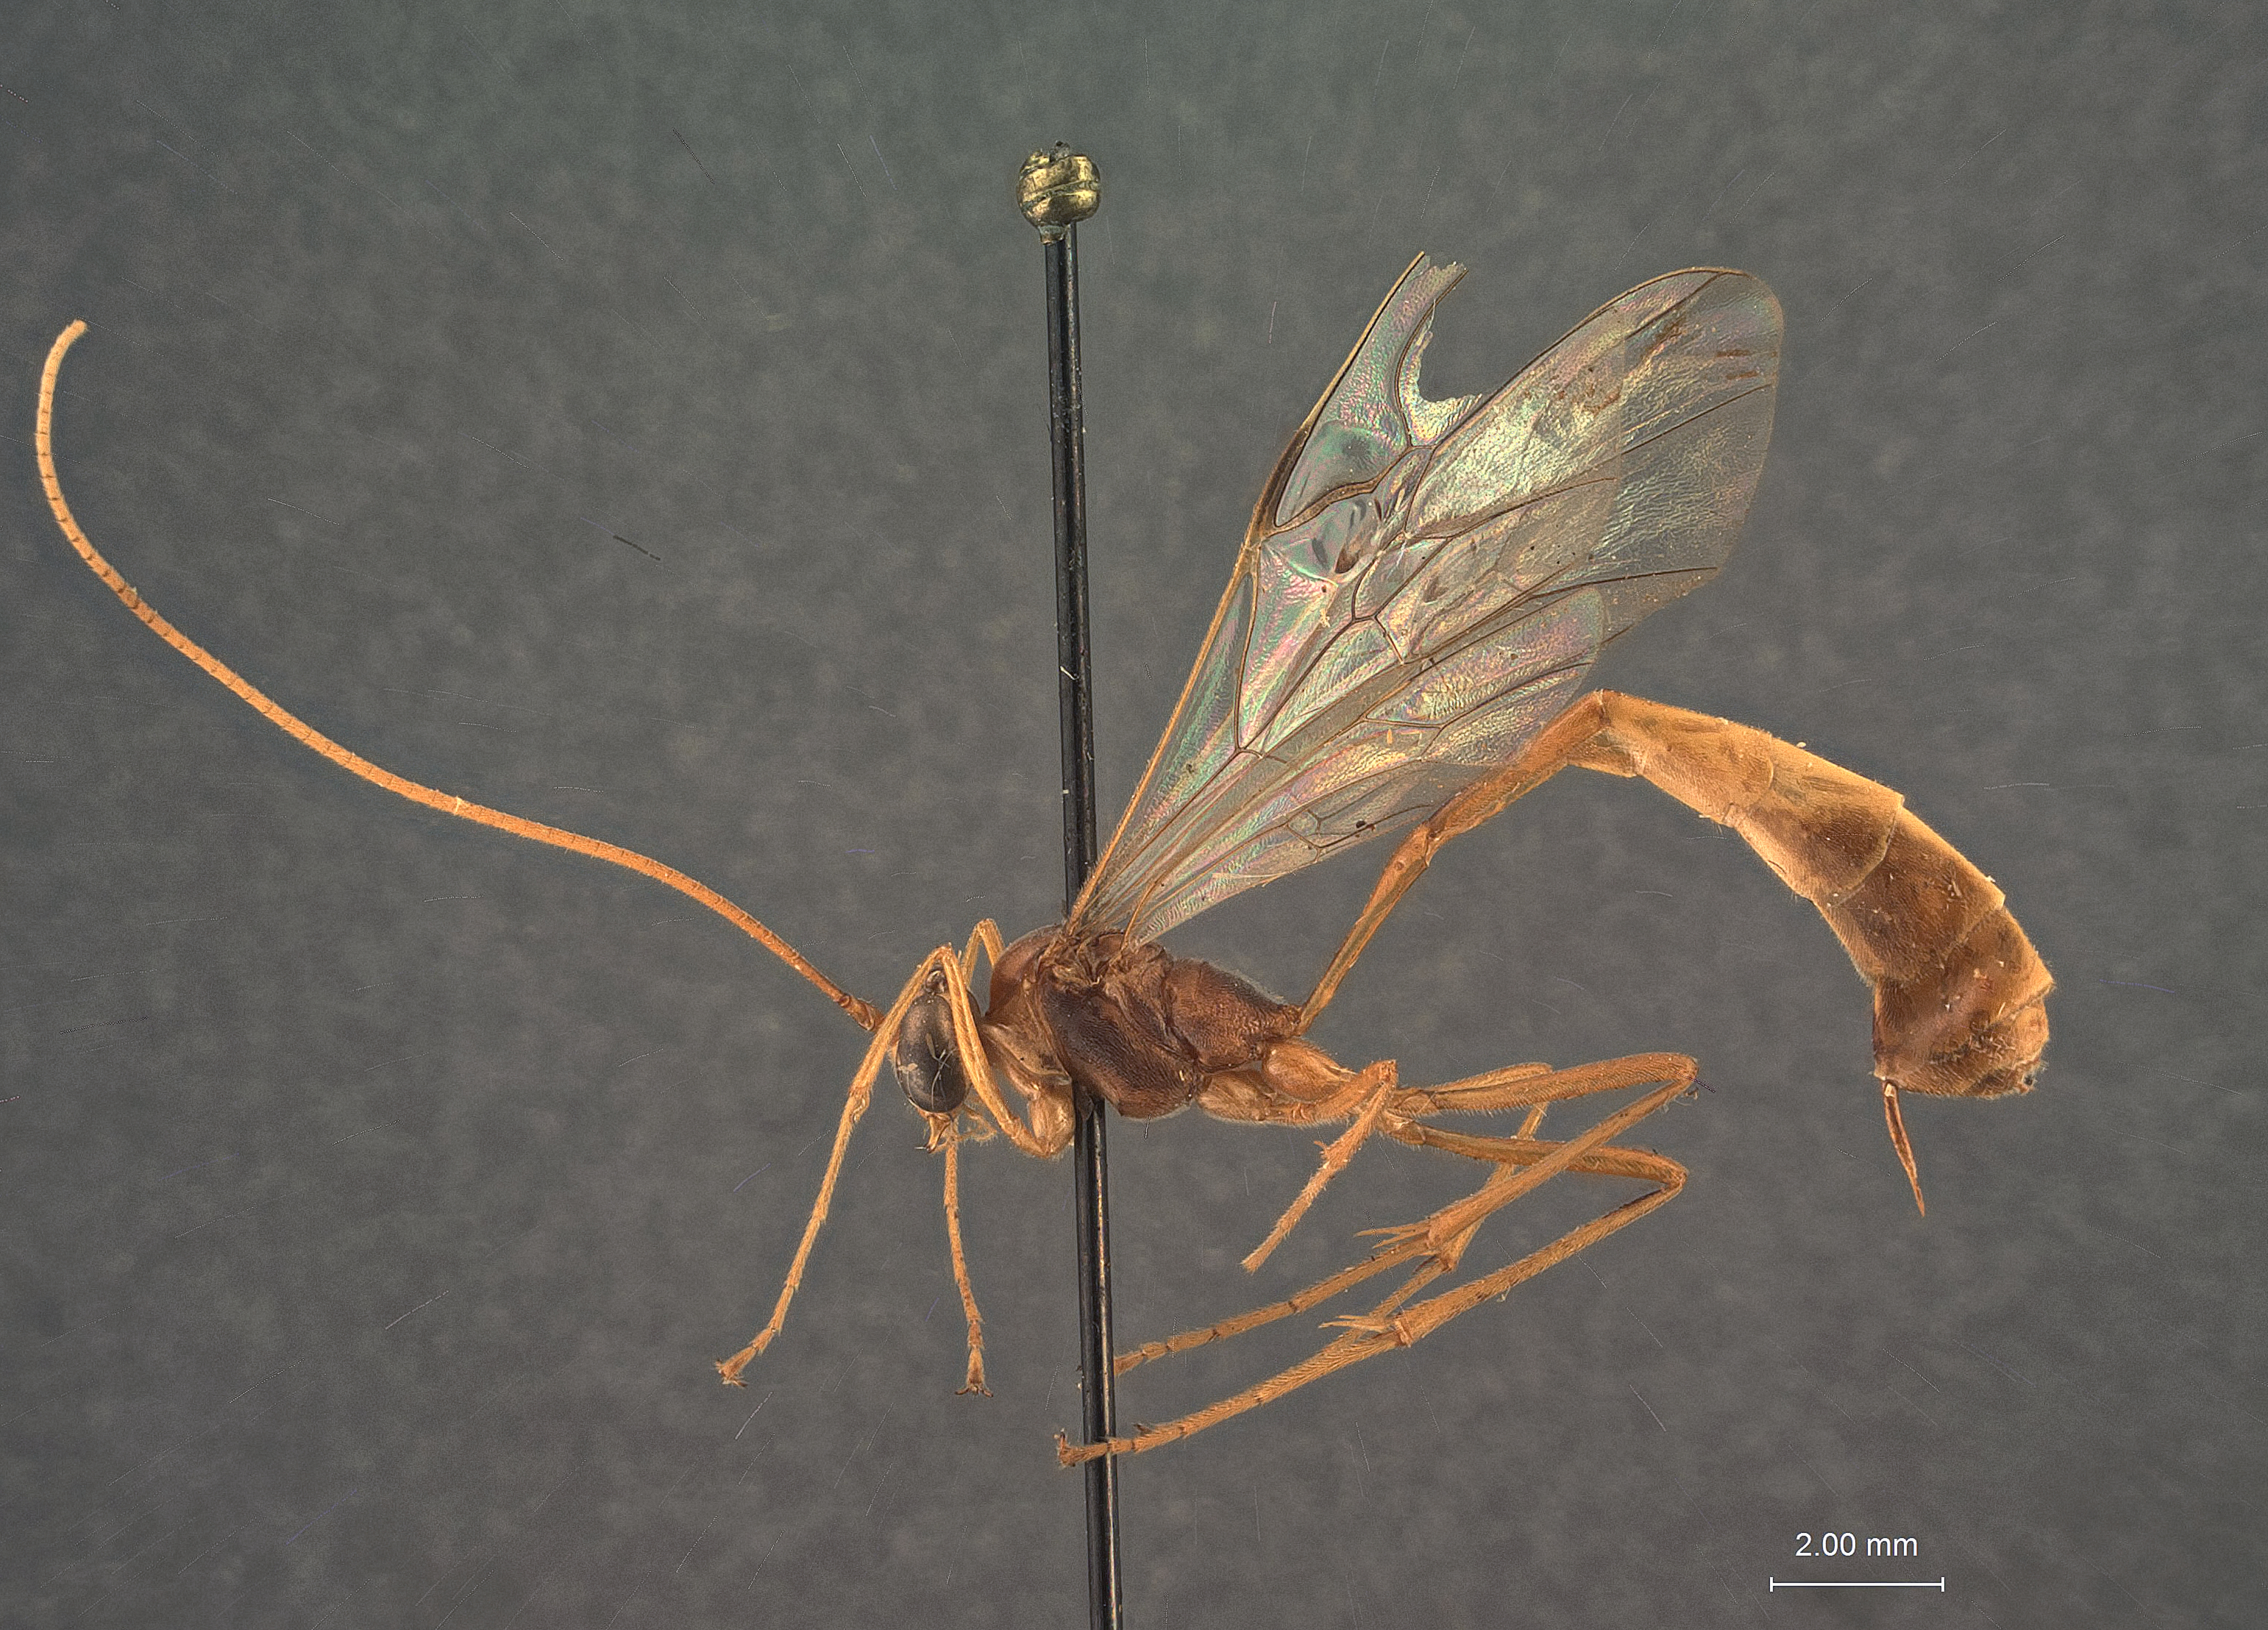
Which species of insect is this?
Enicospilus bakerielli
